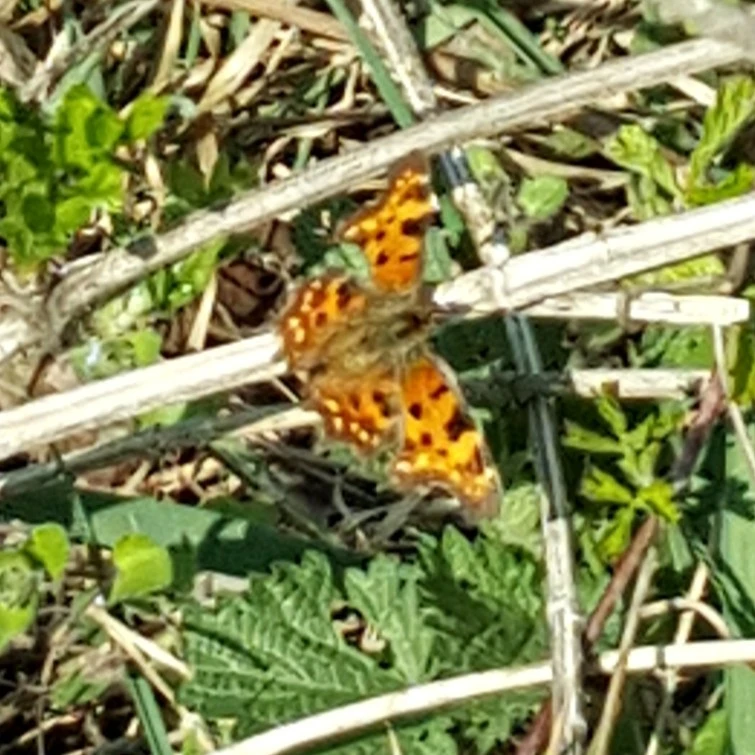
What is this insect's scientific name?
Polygonia c-album
